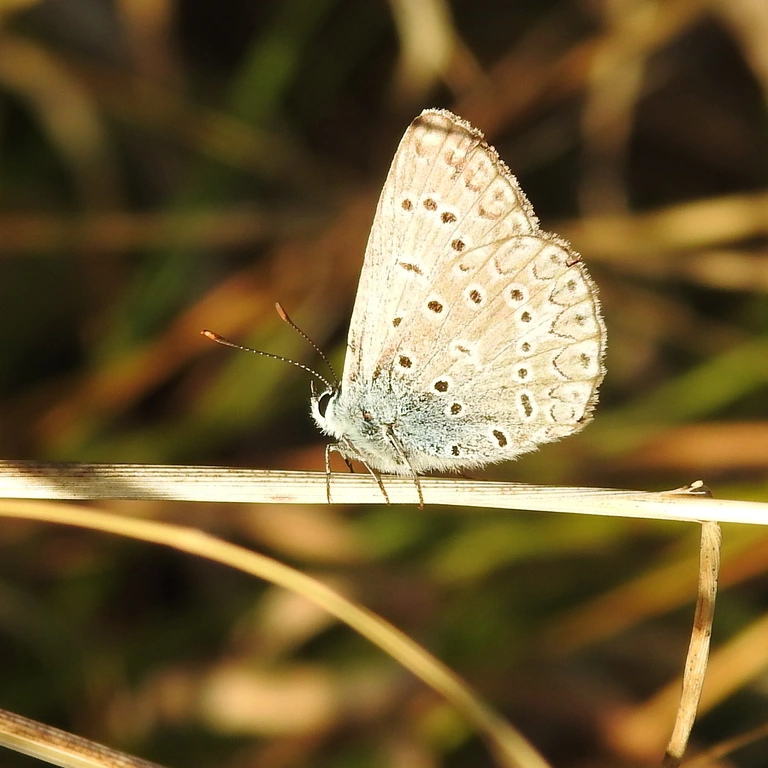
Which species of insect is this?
Polyommatus icarus
